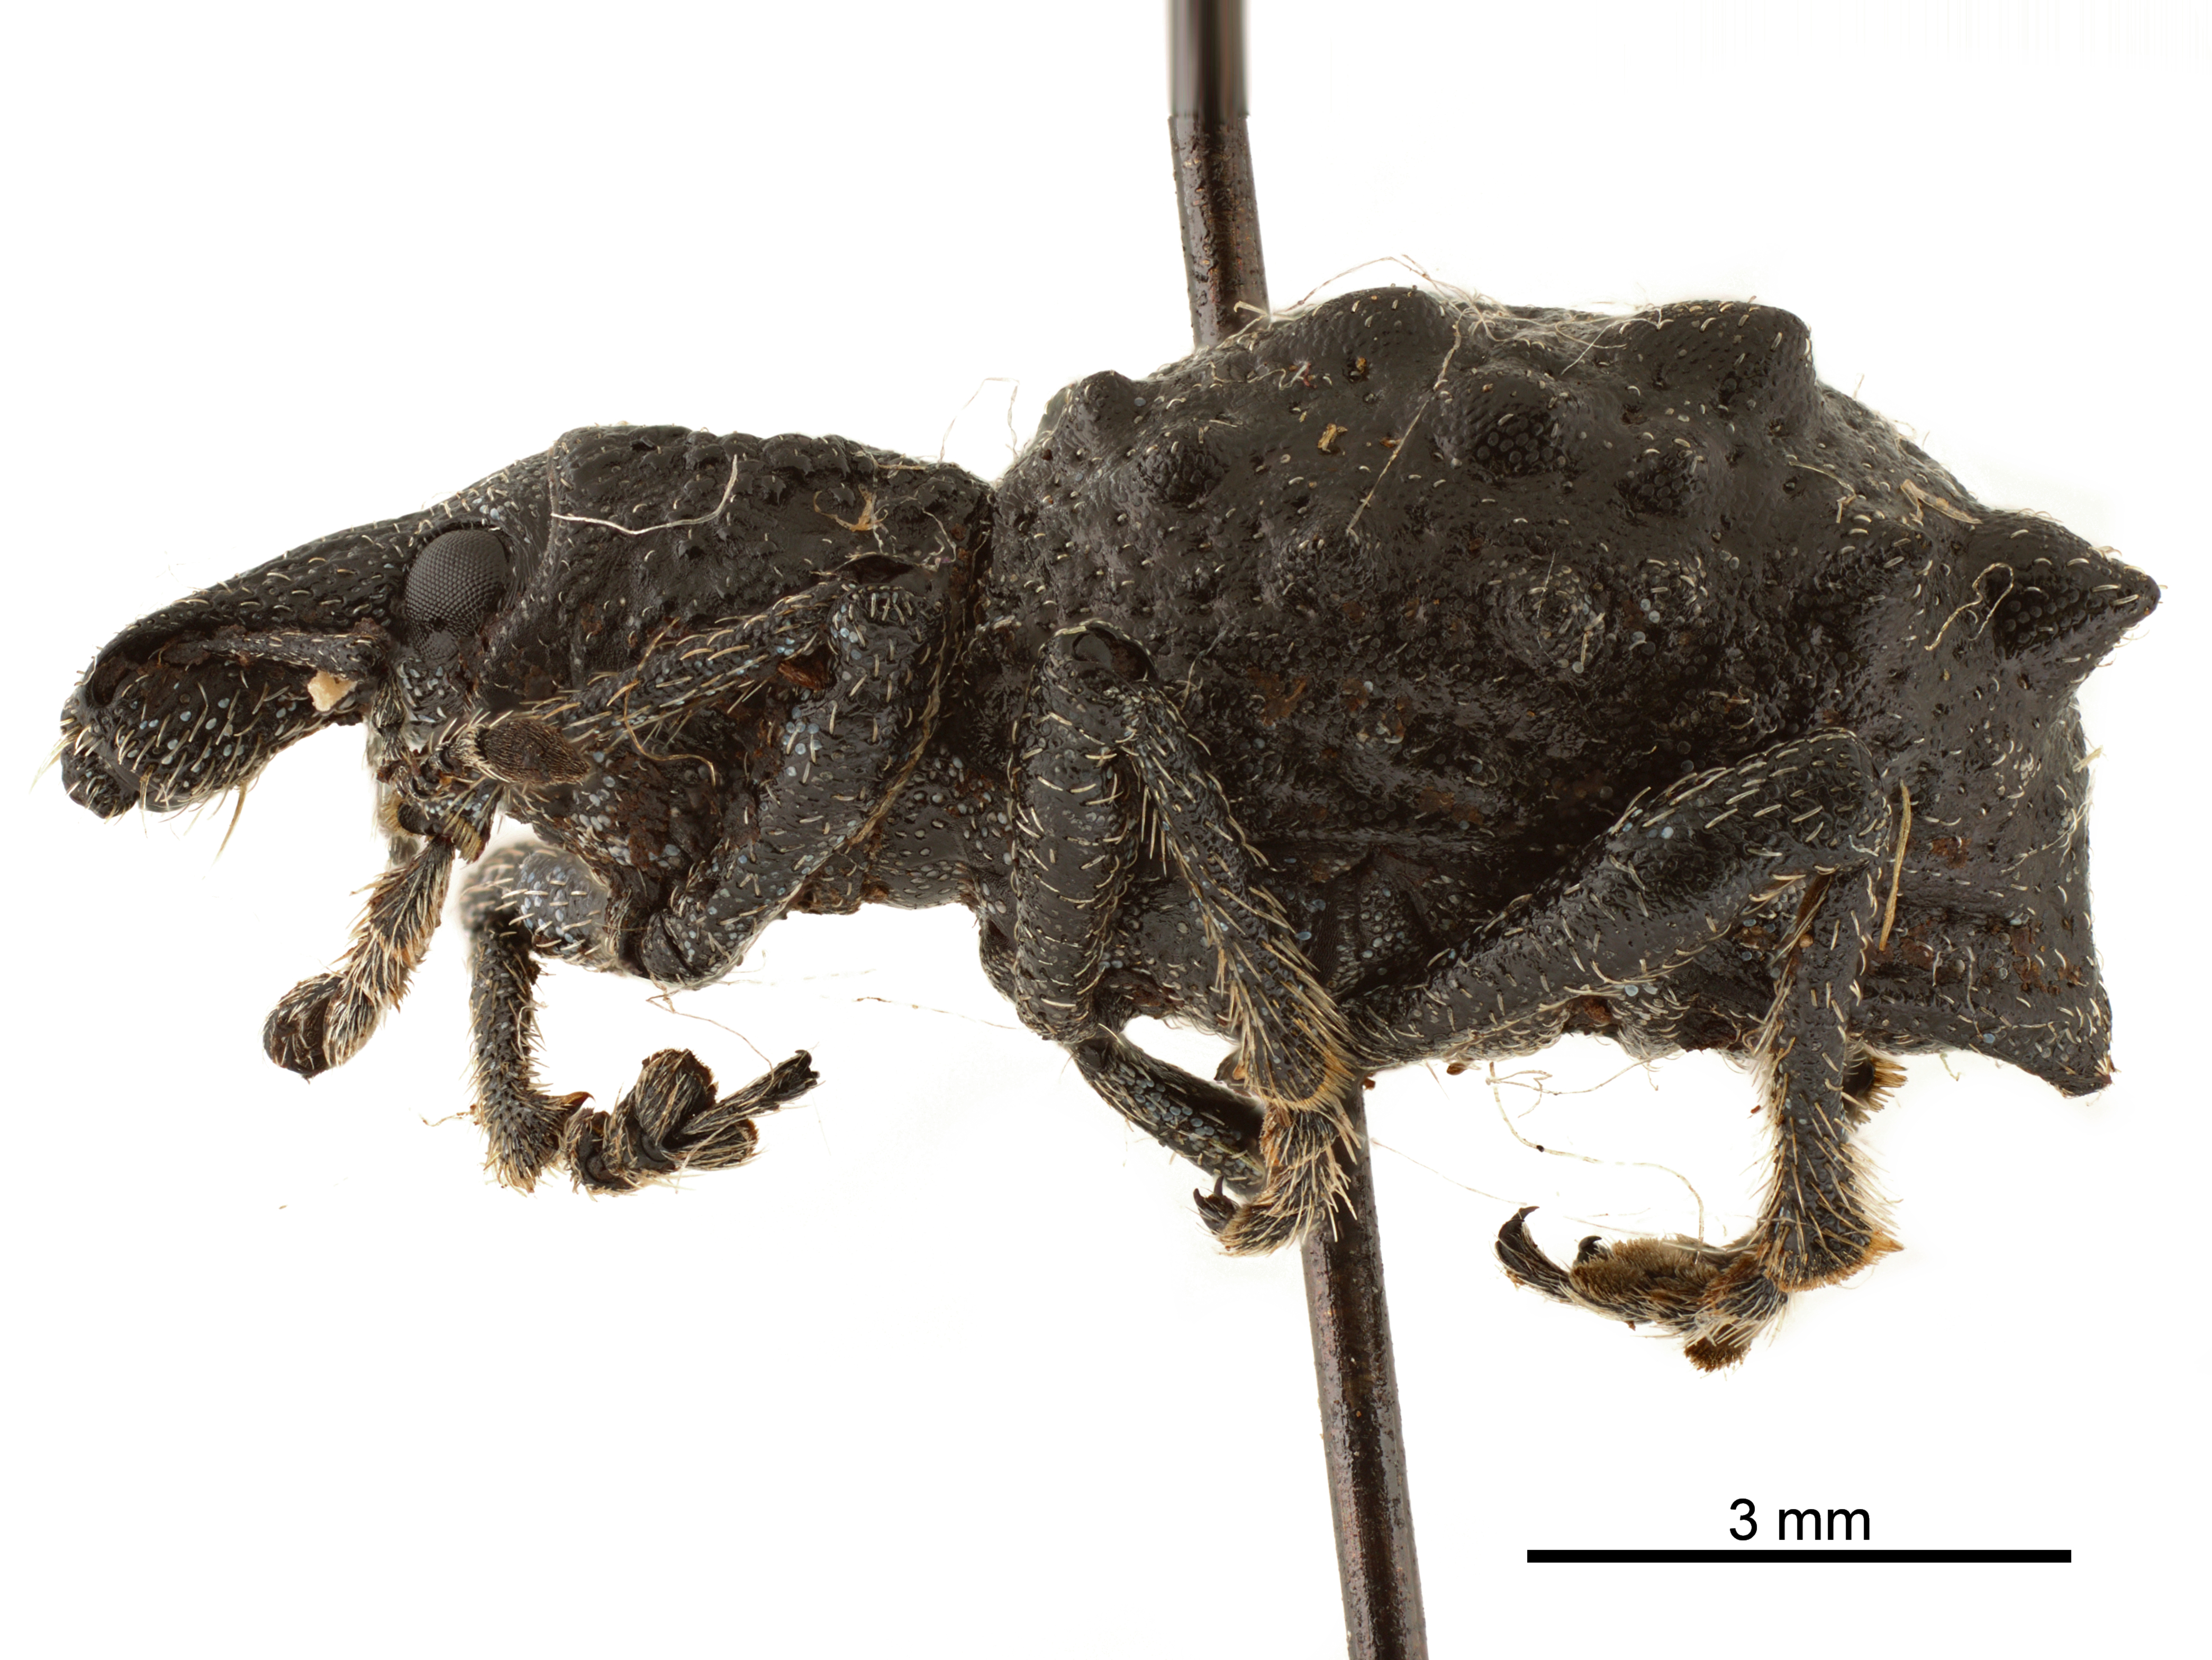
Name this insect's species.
Megalometis spinifer
